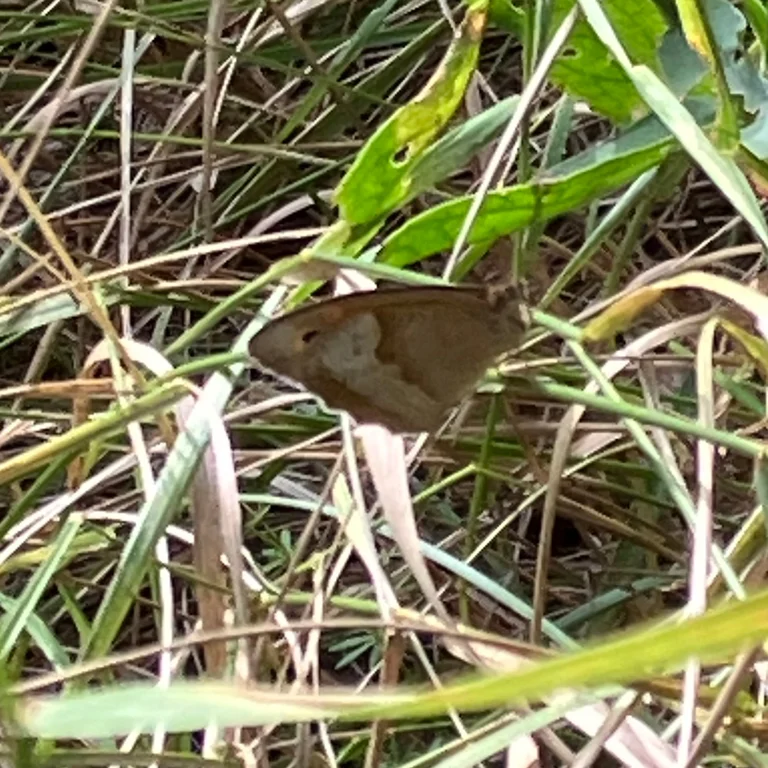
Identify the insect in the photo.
Maniola jurtina
